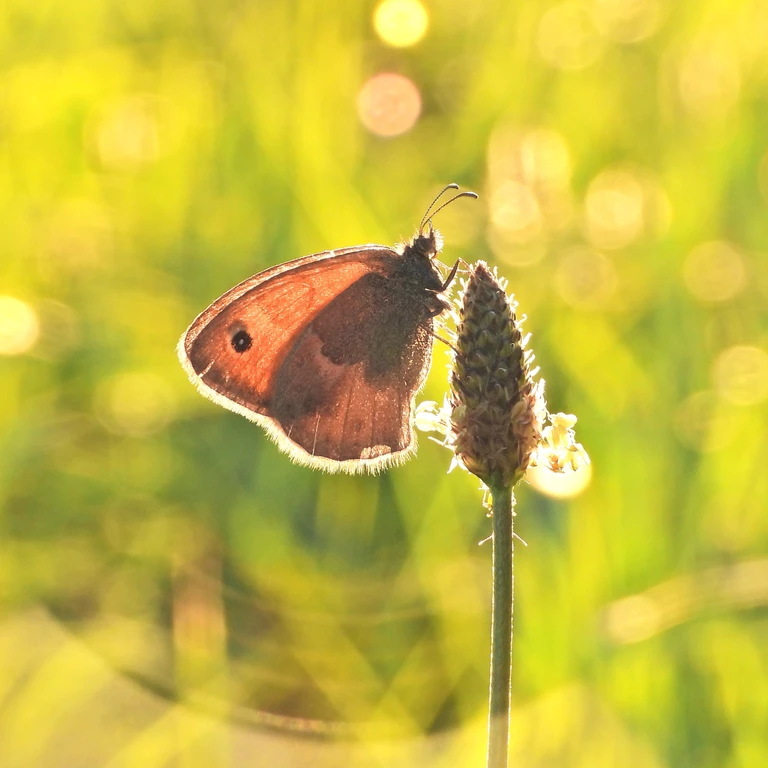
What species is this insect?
Coenonympha pamphilus
